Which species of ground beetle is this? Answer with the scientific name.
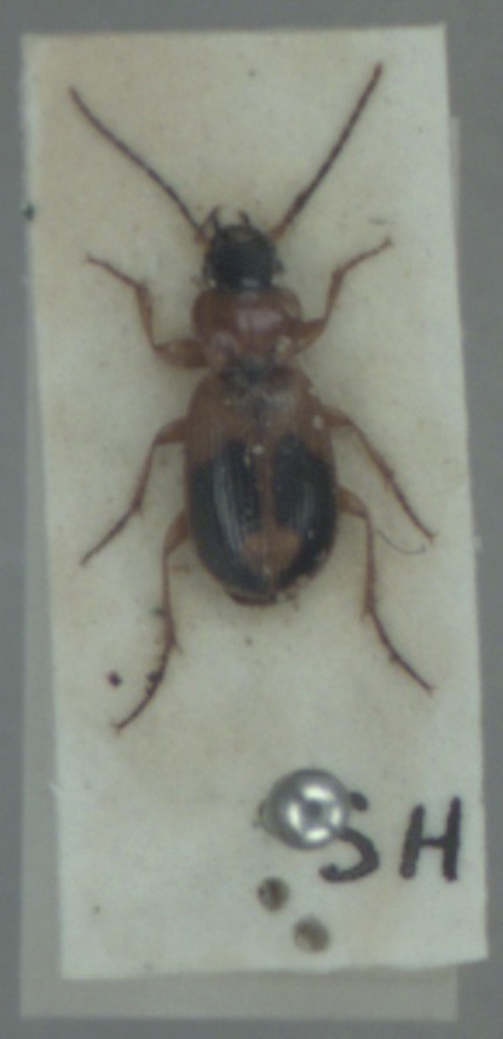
Badister bullatus
